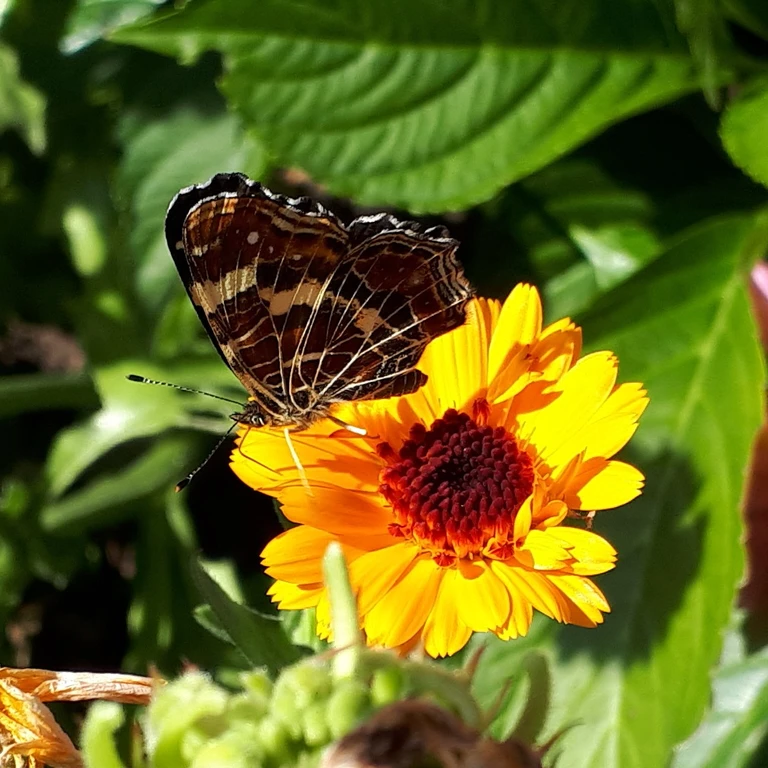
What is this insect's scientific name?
Araschnia levana
